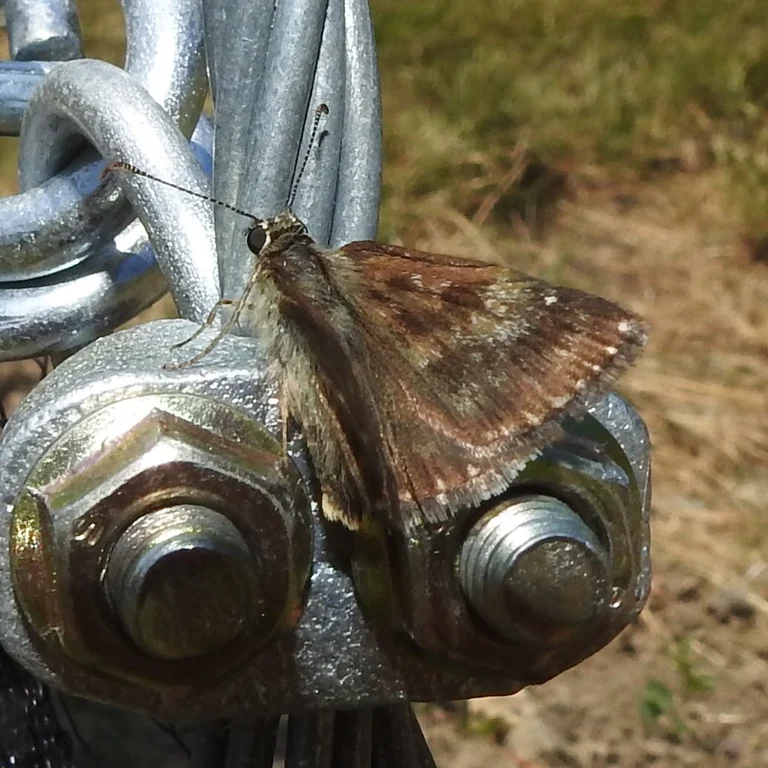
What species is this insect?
Erynnis tages
